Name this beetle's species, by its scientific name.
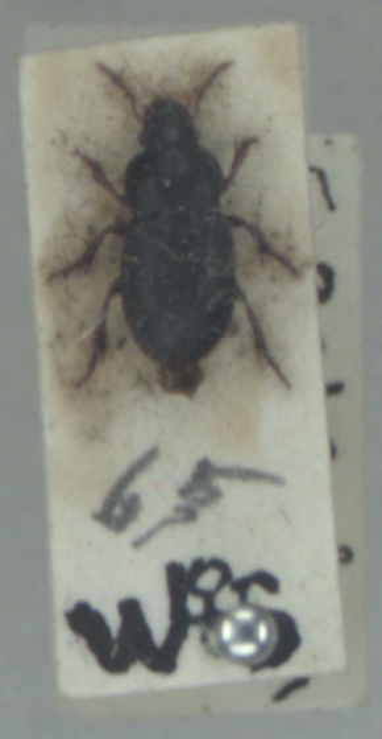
Harpalus pumilus
